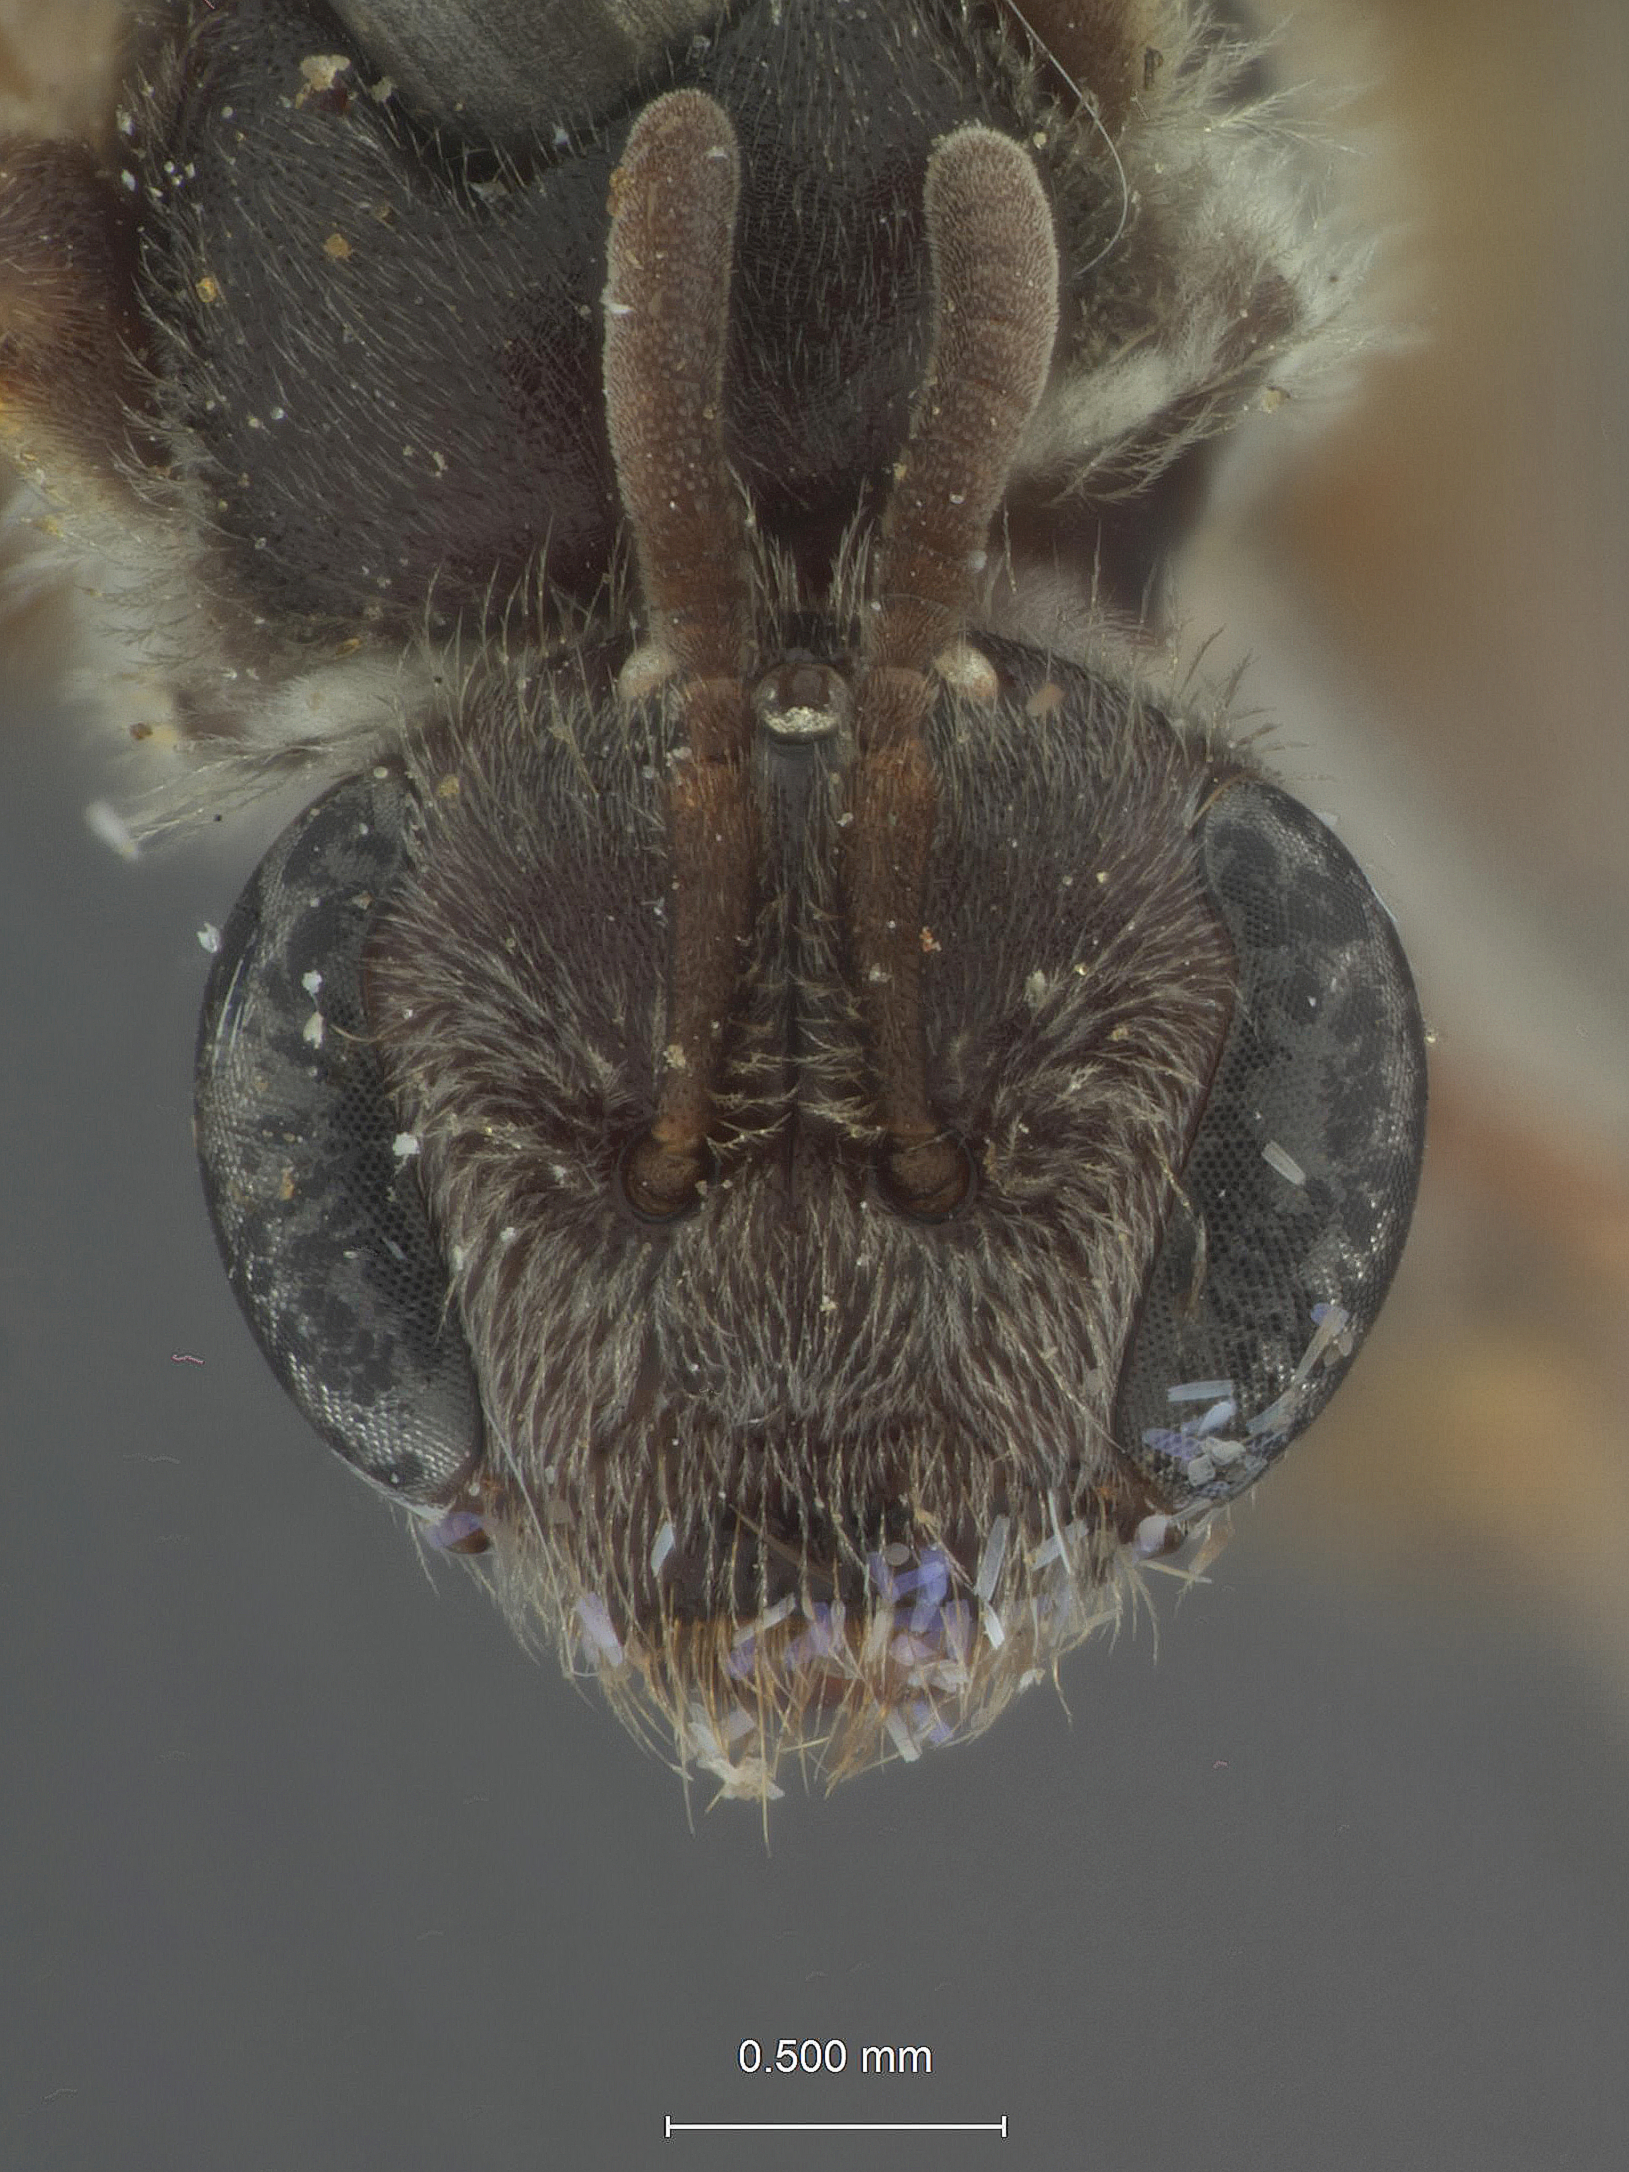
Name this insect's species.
Halictus hewetti
